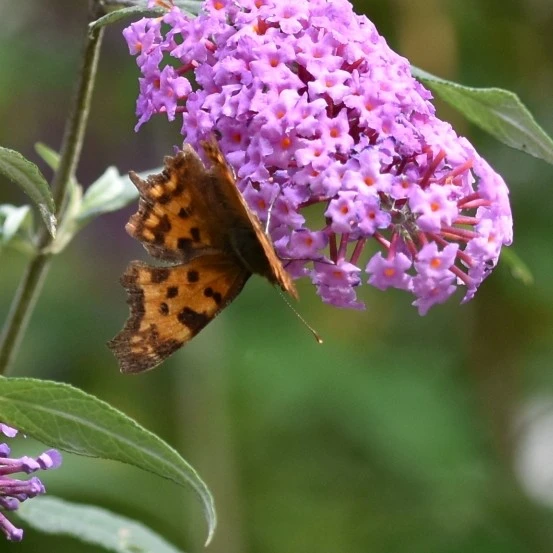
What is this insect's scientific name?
Polygonia c-album
